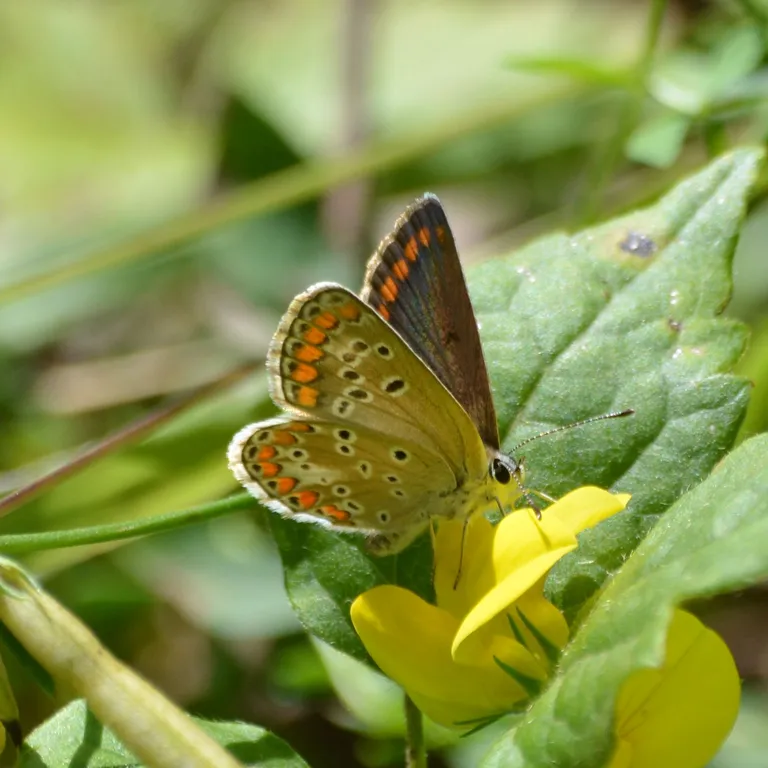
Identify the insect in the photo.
Aricia agestis/artaxerxes
